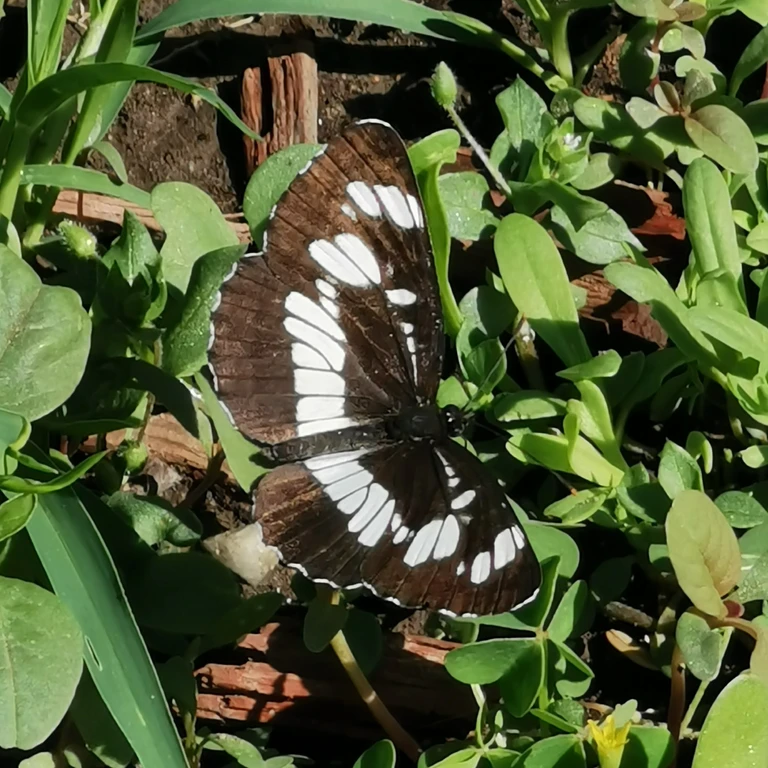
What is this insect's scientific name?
Neptis rivularis
